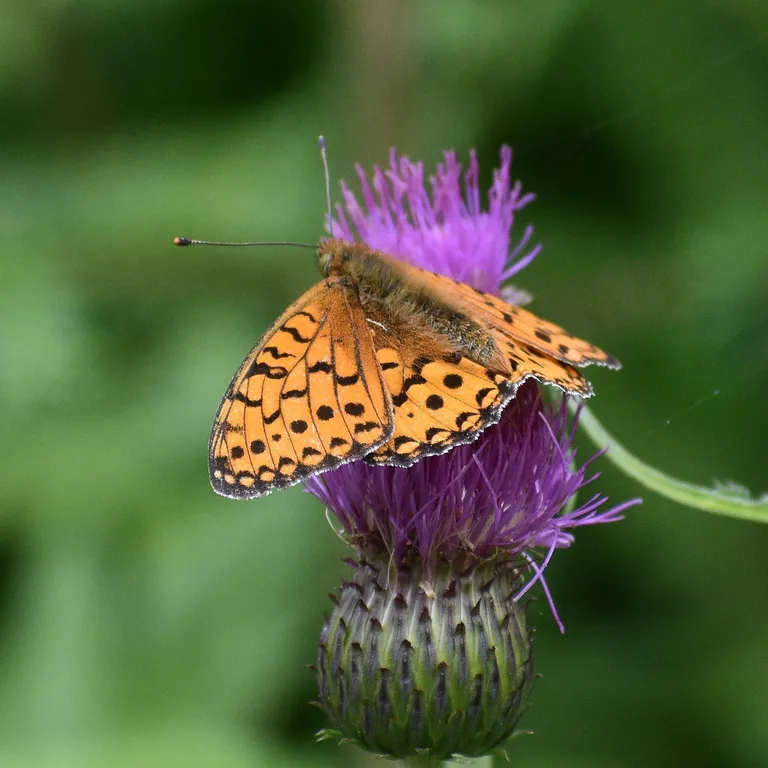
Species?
Speyeria aglaja
